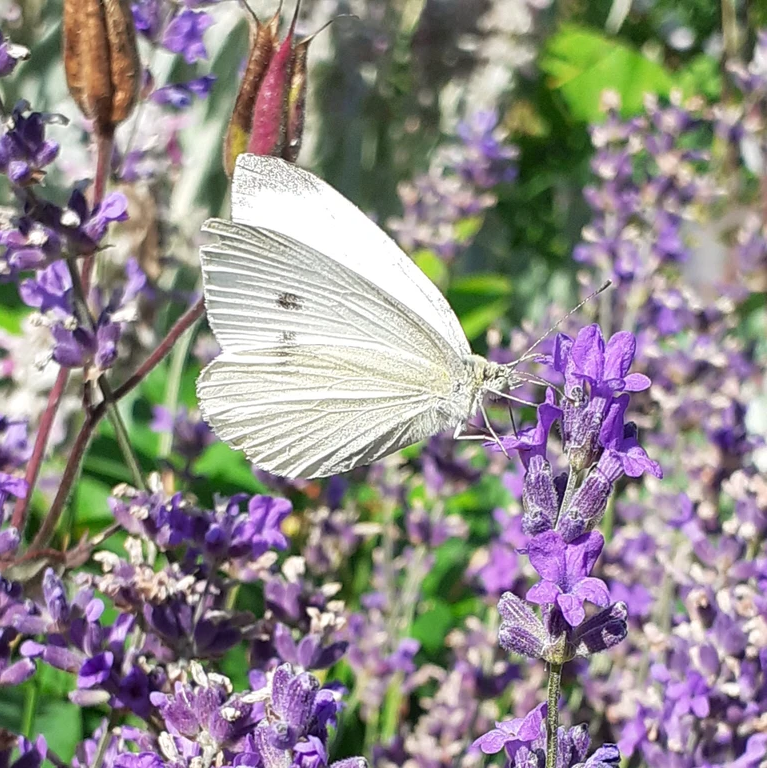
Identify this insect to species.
Pieris rapae
